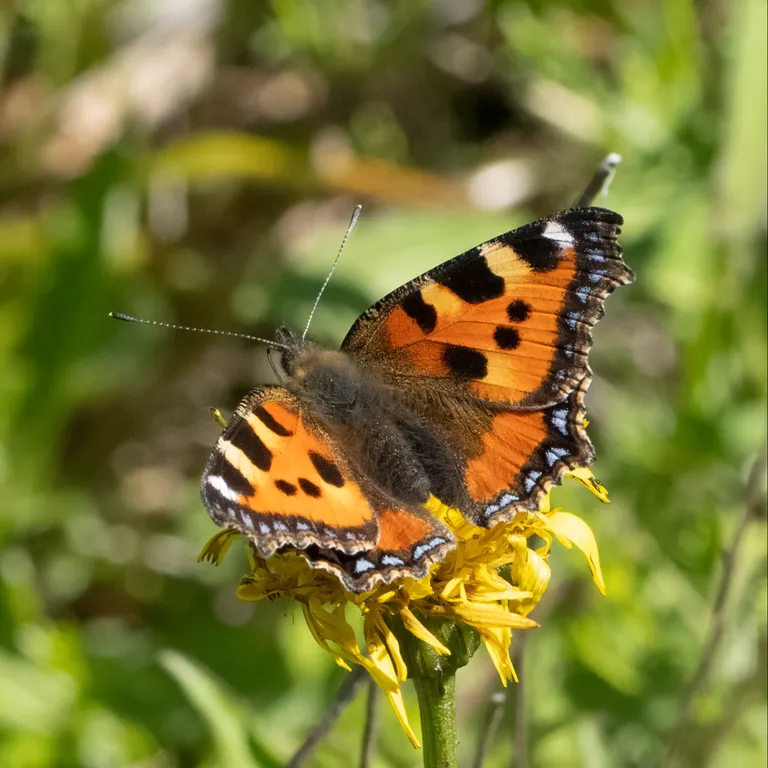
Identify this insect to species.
Aglais urticae
